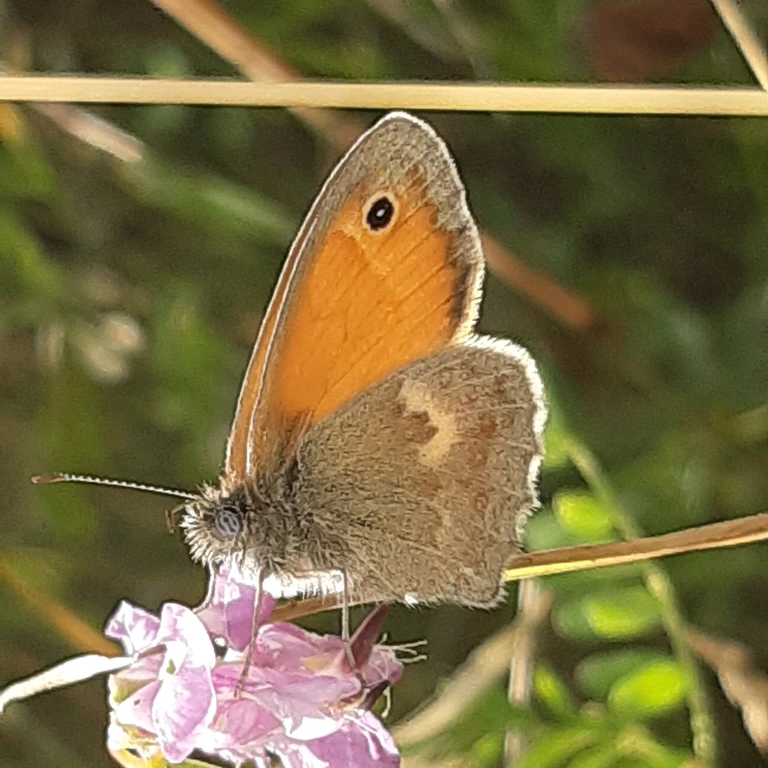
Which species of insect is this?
Coenonympha pamphilus
